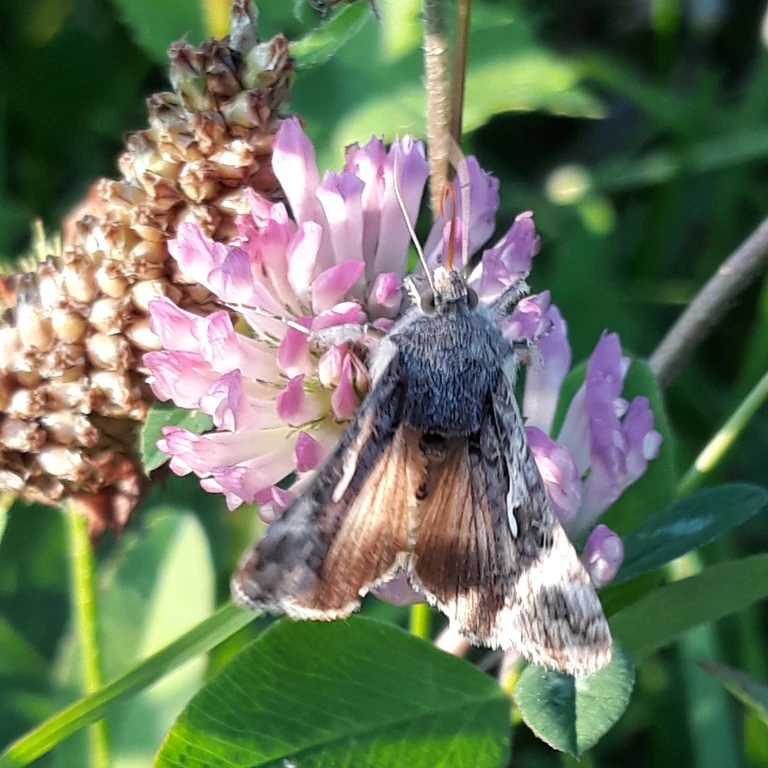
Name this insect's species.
Autographa gamma
